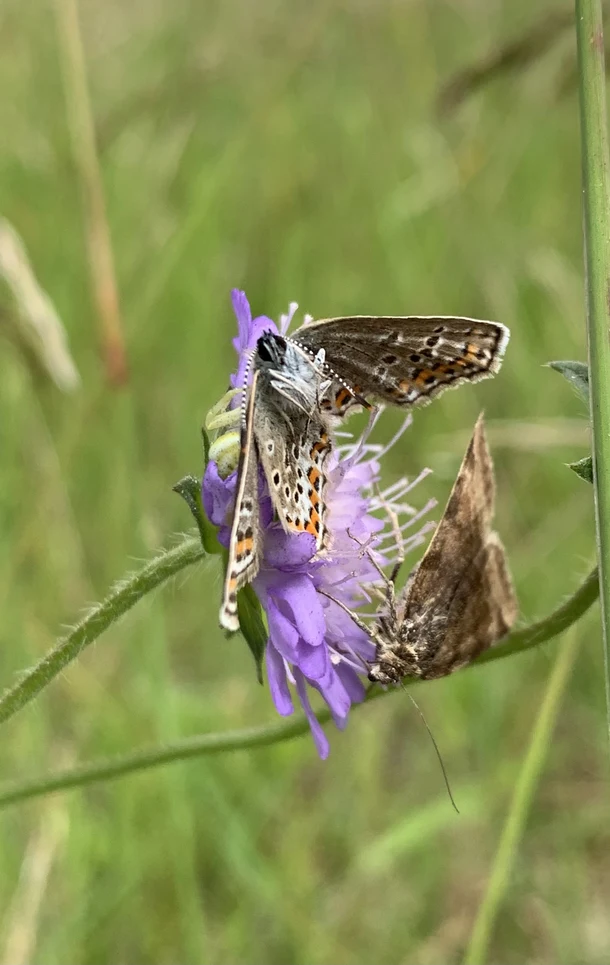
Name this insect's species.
Euclidia glyphica
